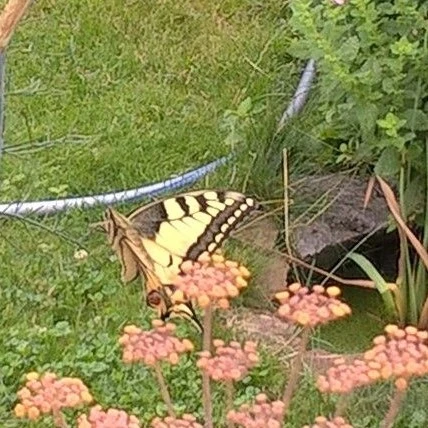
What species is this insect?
Papilio machaon
